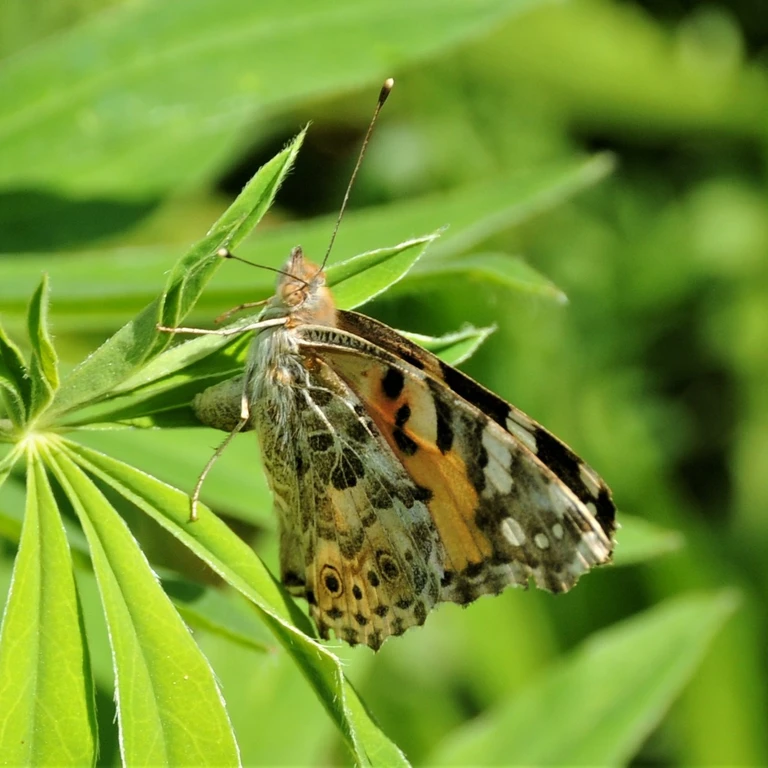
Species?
Vanessa cardui
